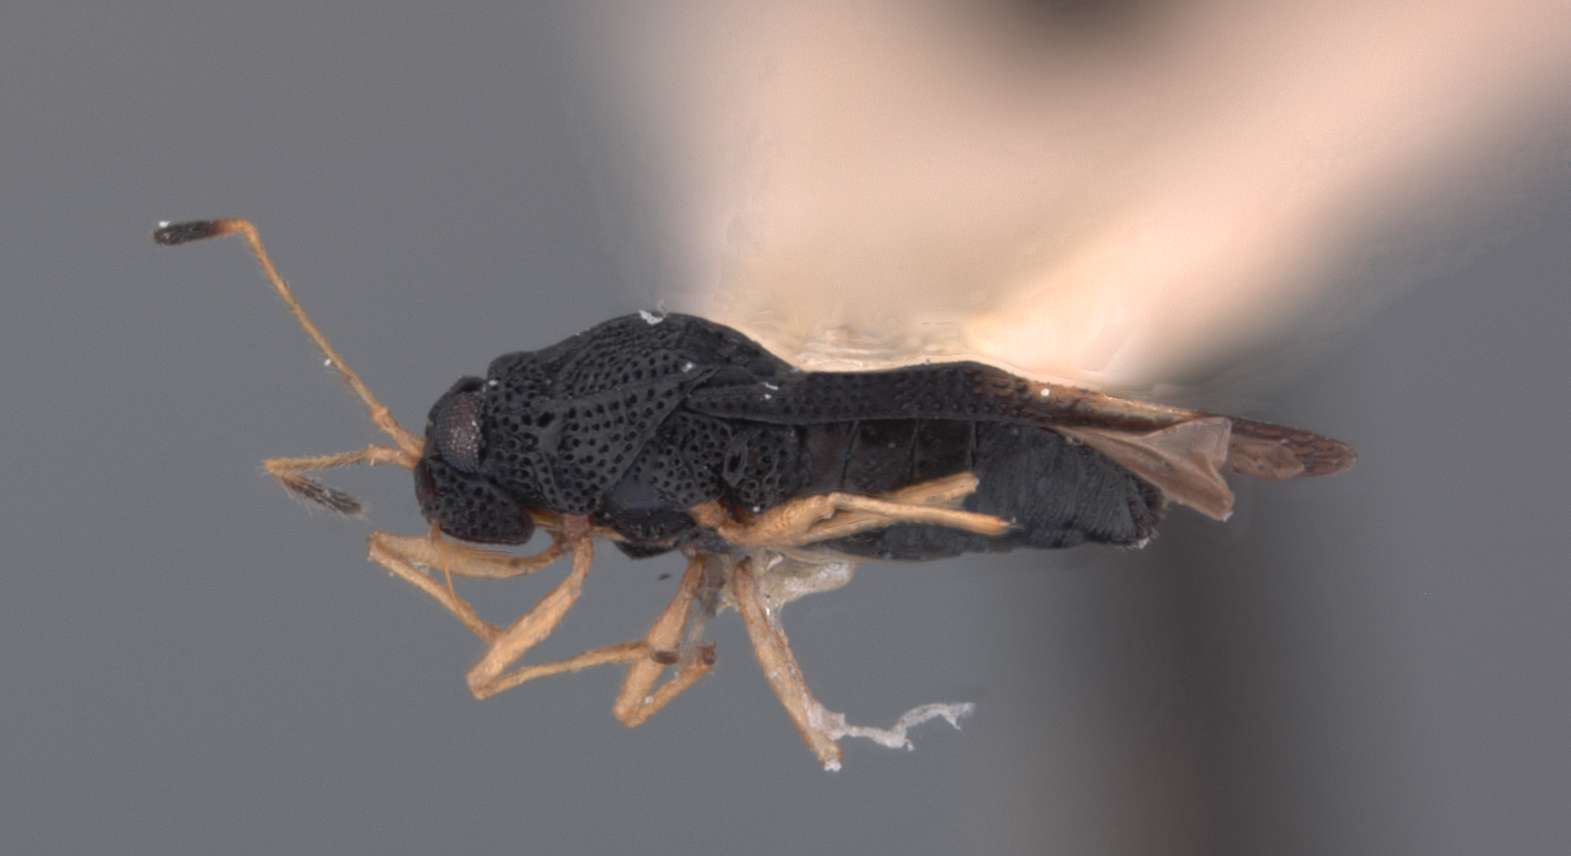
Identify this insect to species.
Amblystira scita
